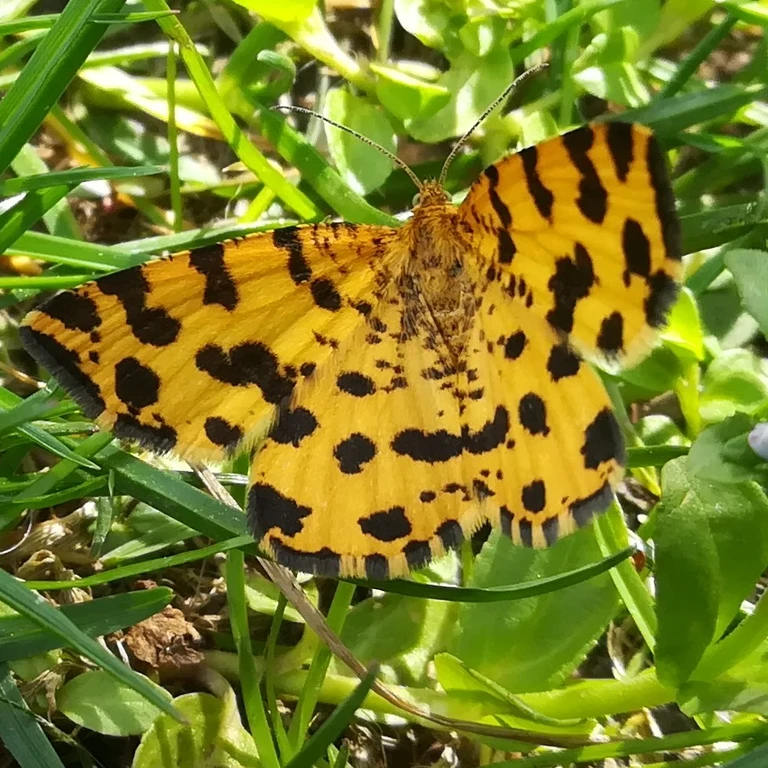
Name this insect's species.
Pseudopanthera macularia
